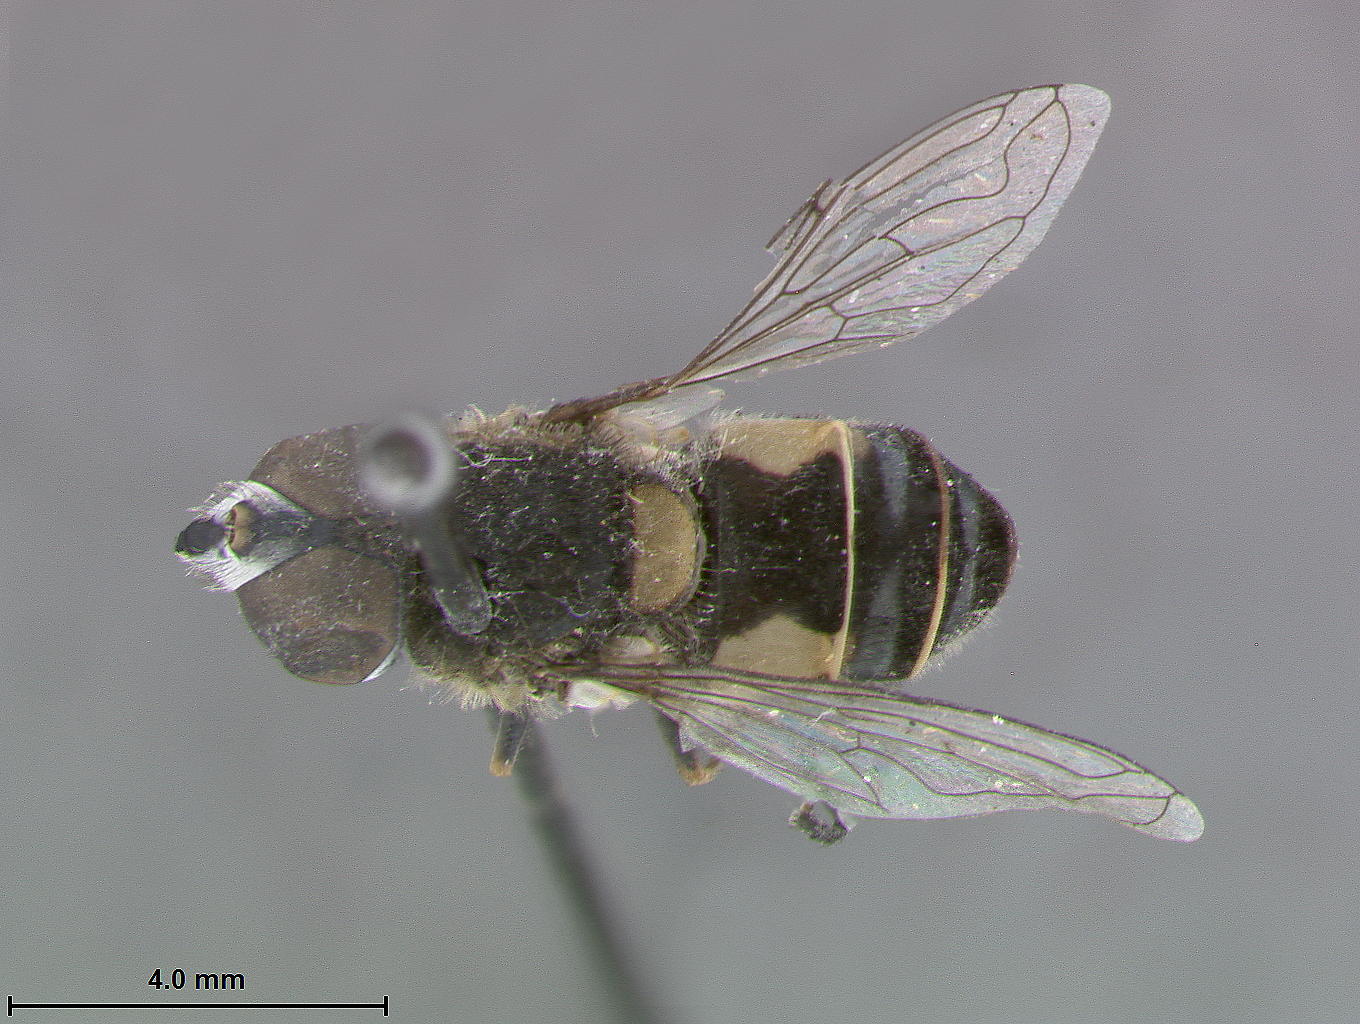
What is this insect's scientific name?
Eristalis diabilis
